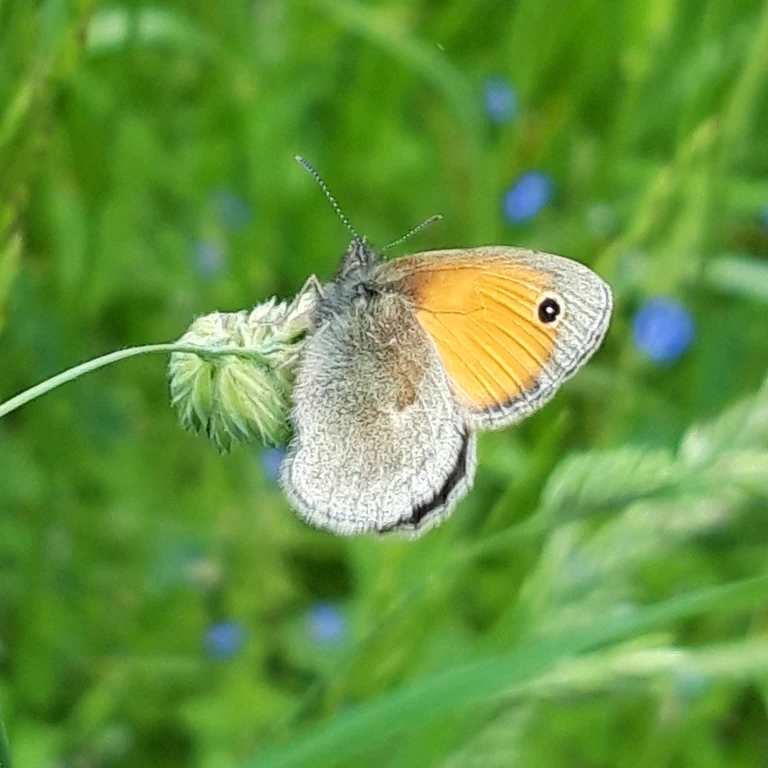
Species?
Coenonympha pamphilus
